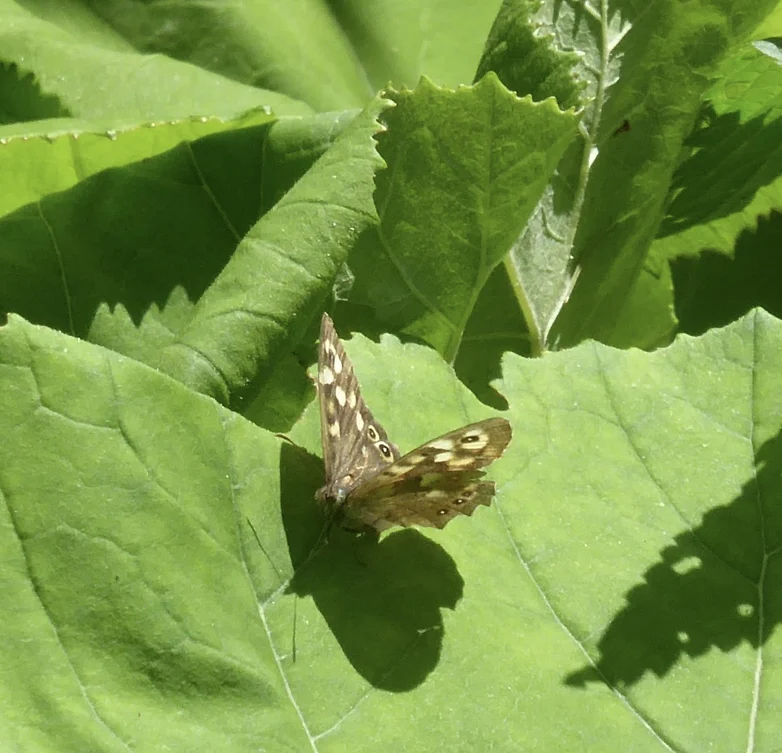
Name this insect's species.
Pararge aegeria
